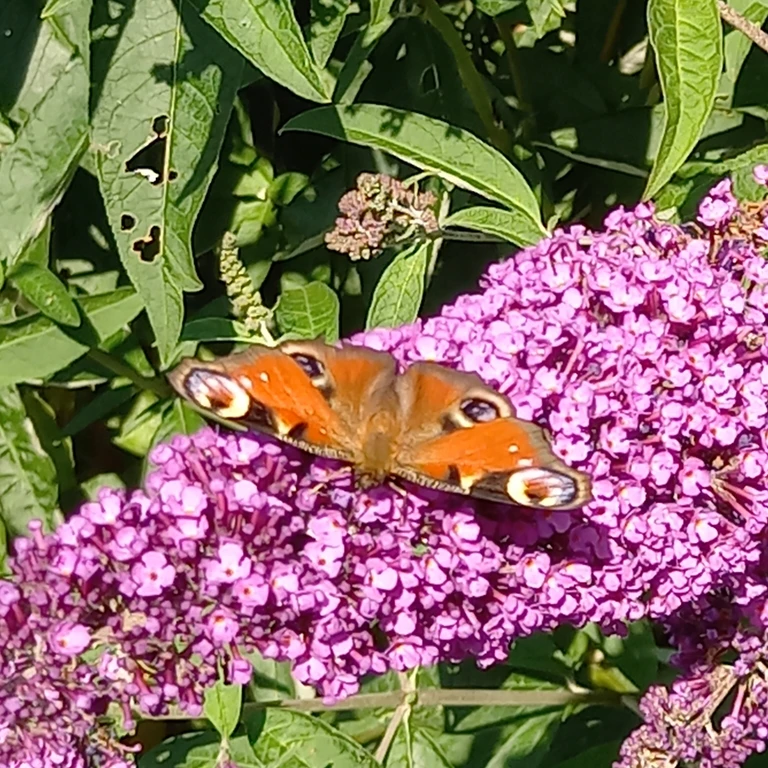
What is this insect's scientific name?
Aglais io
